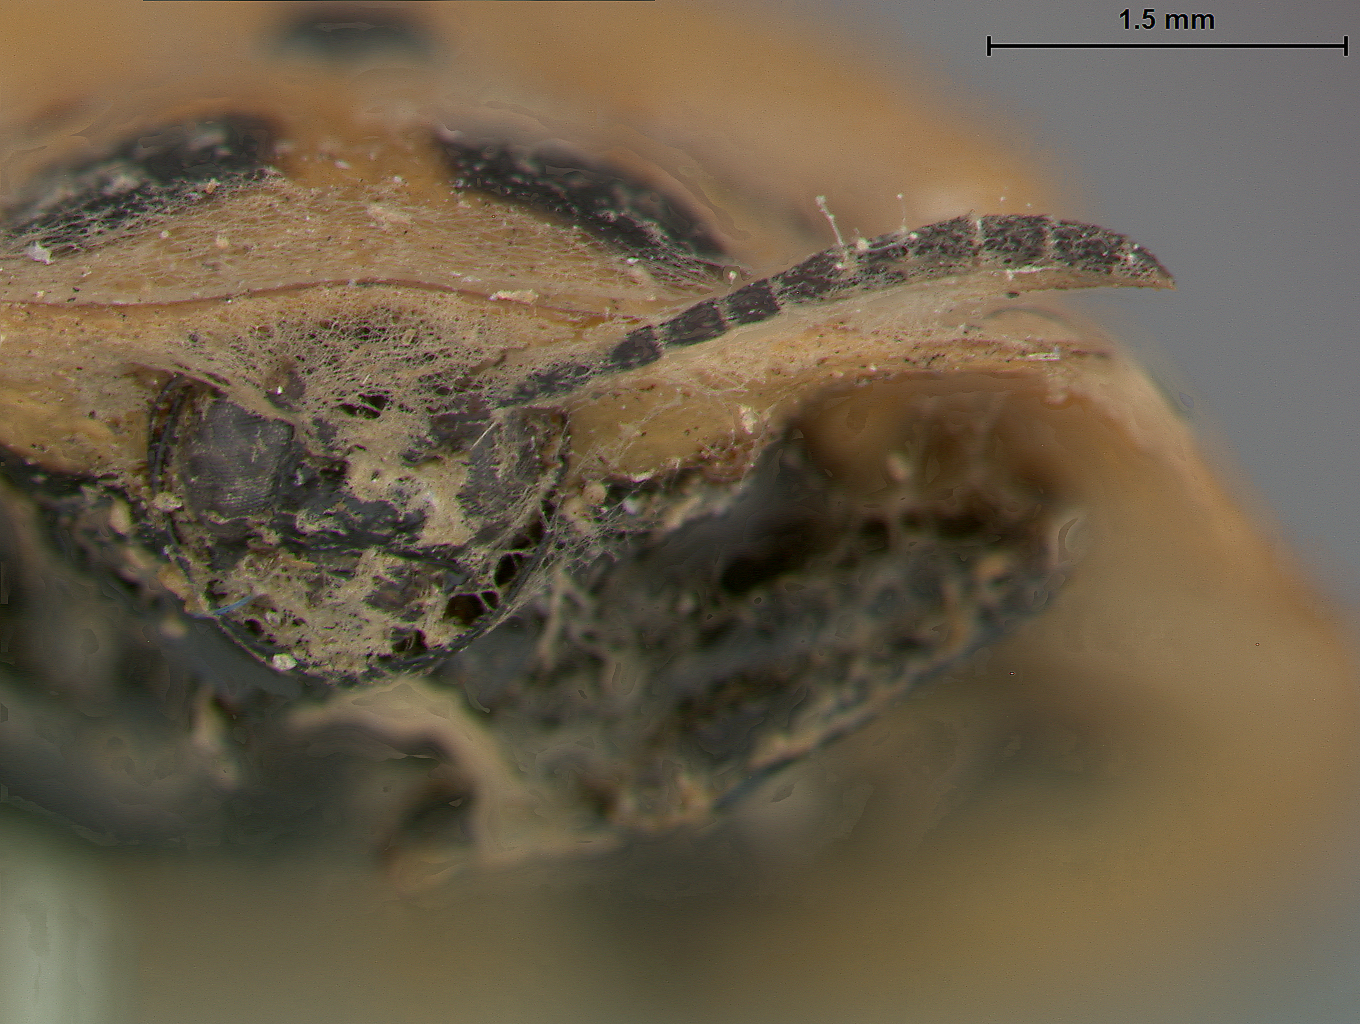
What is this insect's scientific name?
Aspidomorpha aruwimiensis
